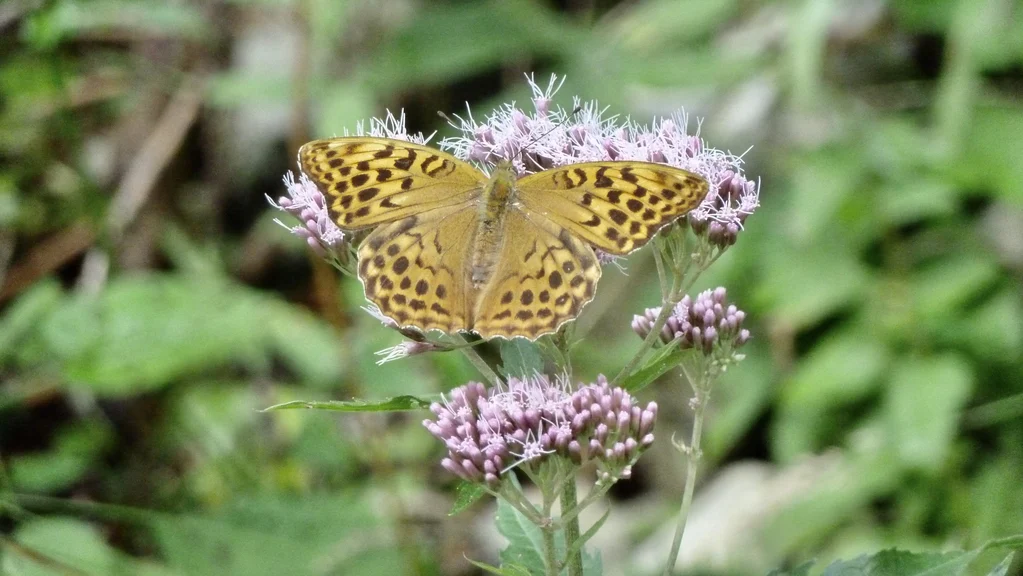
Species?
Argynnis paphia
